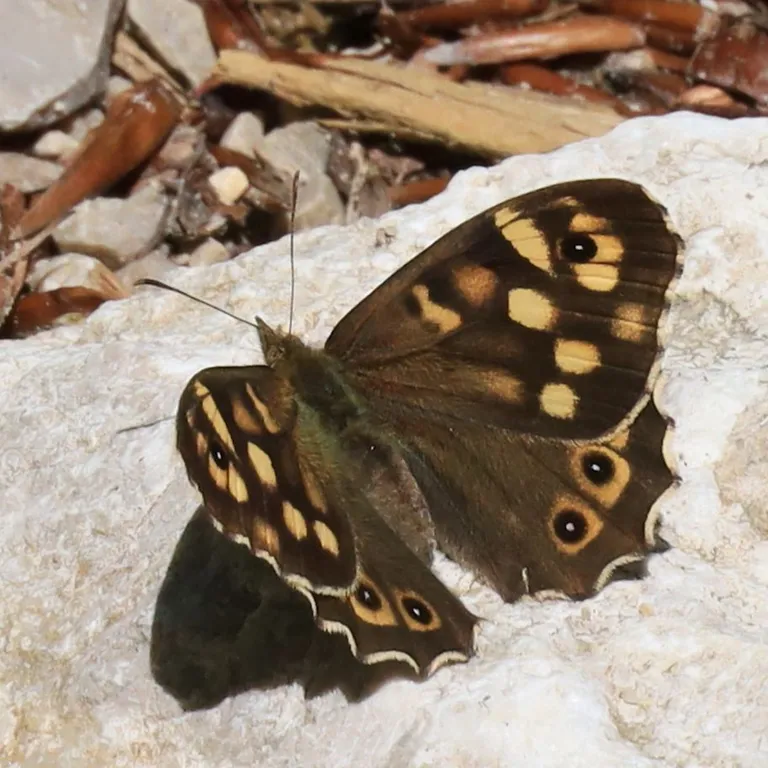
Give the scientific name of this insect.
Pararge aegeria
